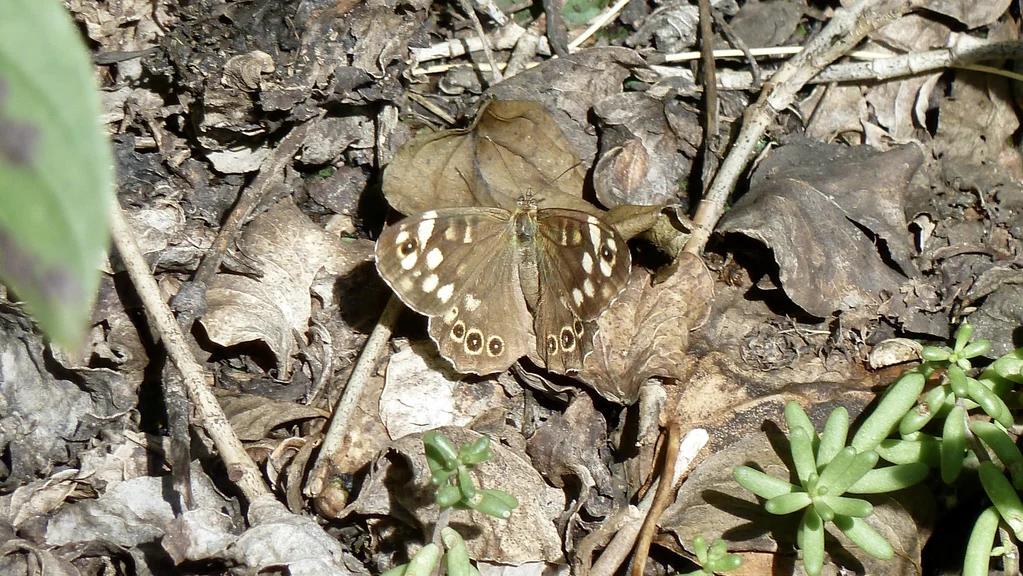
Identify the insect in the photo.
Pararge aegeria
